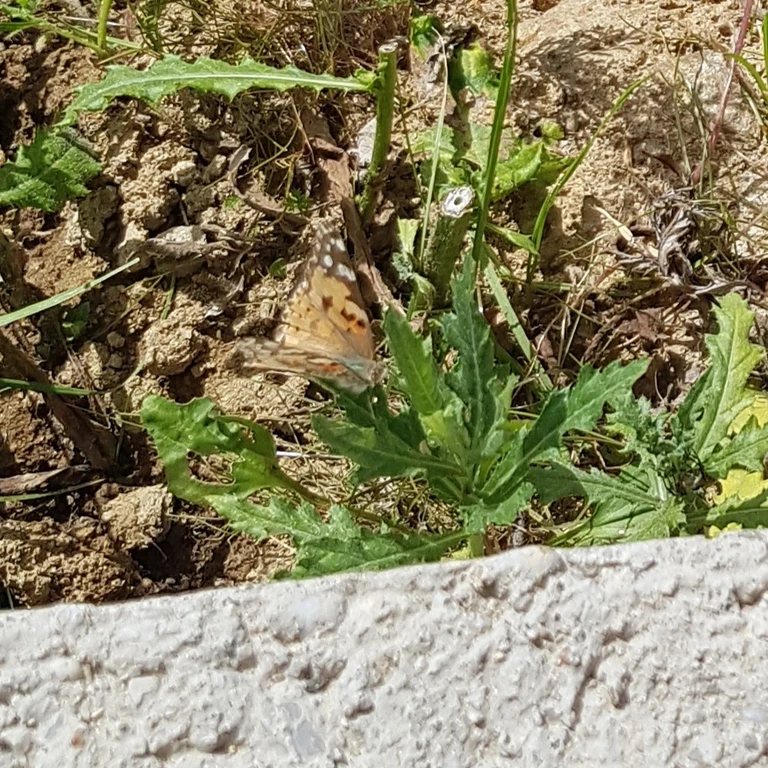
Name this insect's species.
Vanessa cardui
